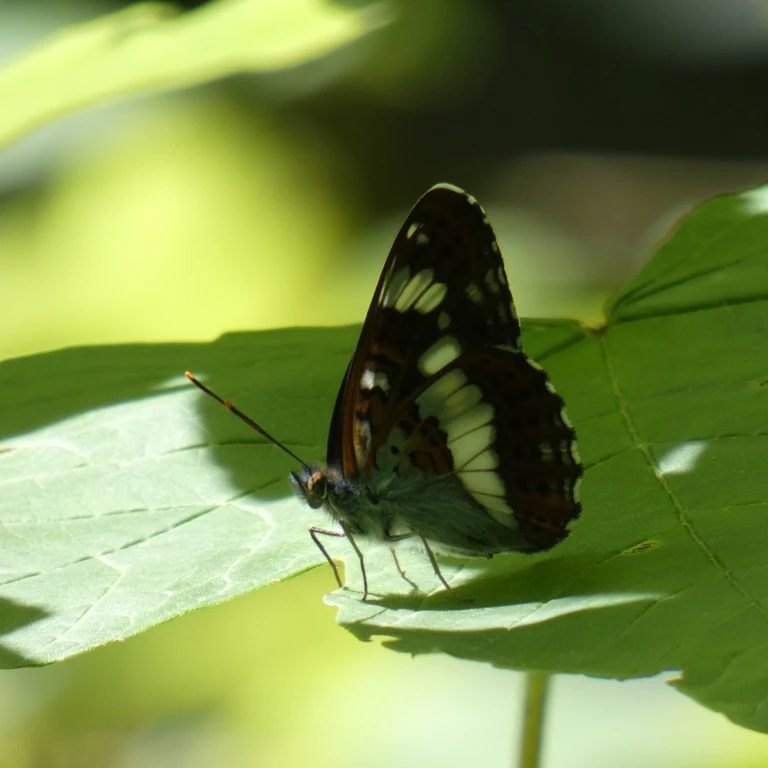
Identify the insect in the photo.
Limenitis camilla (also Ladoga camilla)
